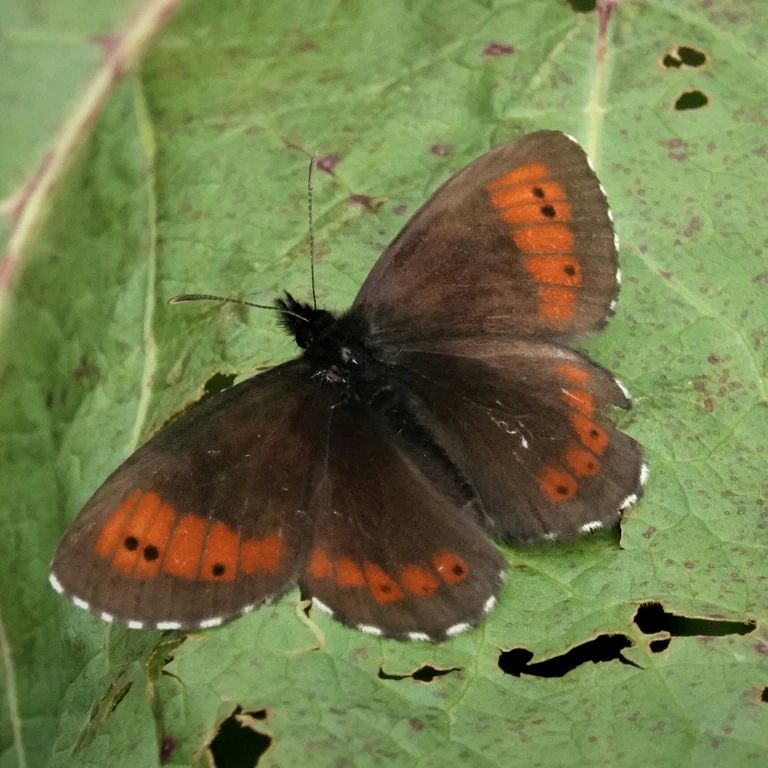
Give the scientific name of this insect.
Erebia euryale
